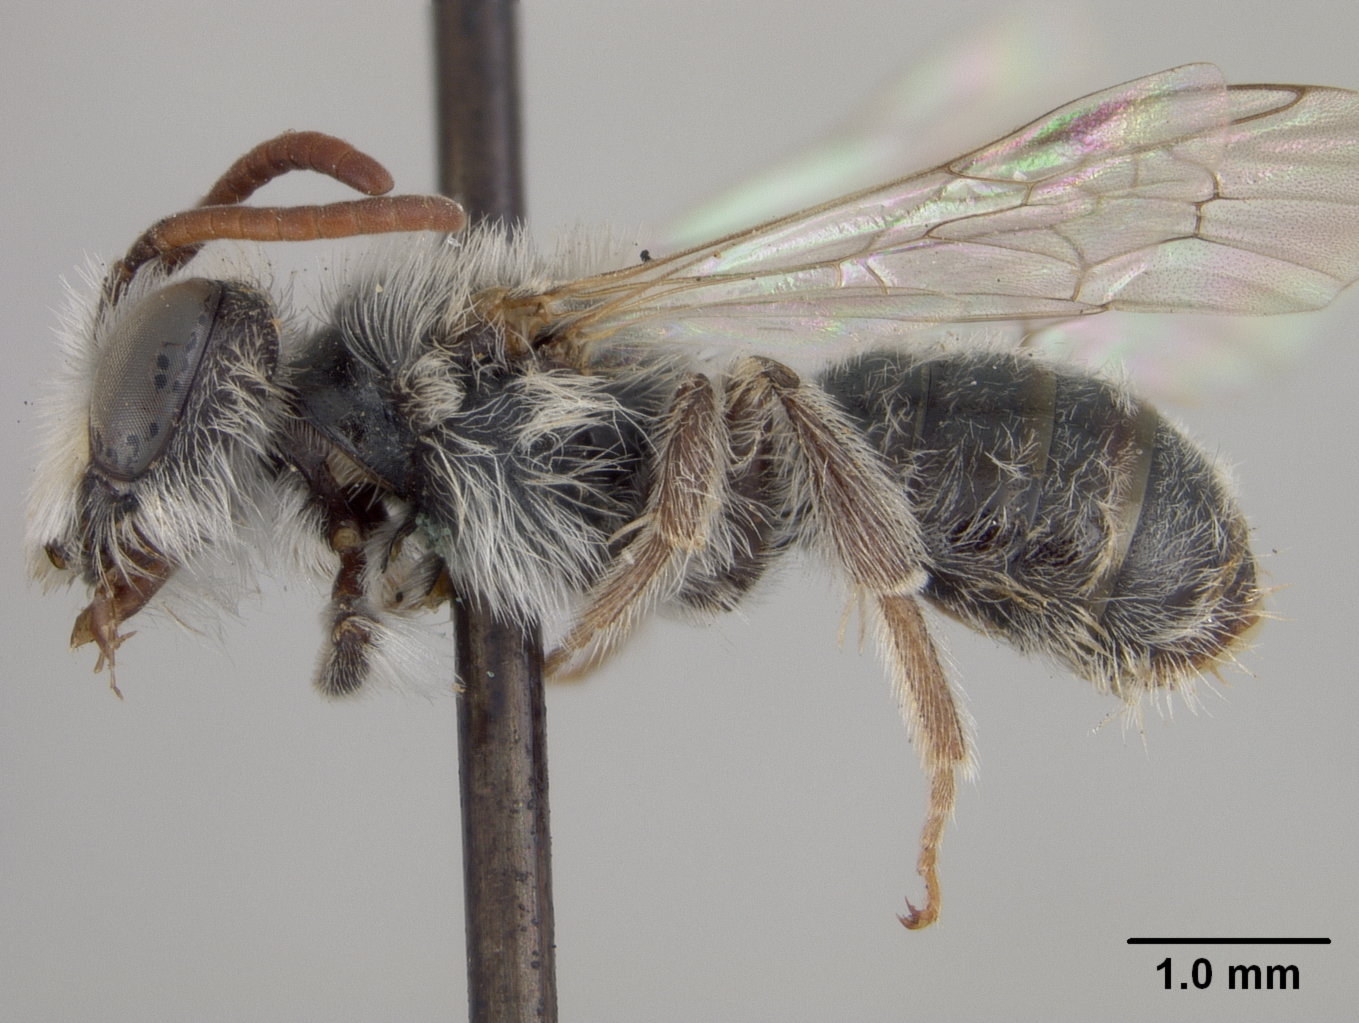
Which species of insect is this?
Andrena primulifrons
